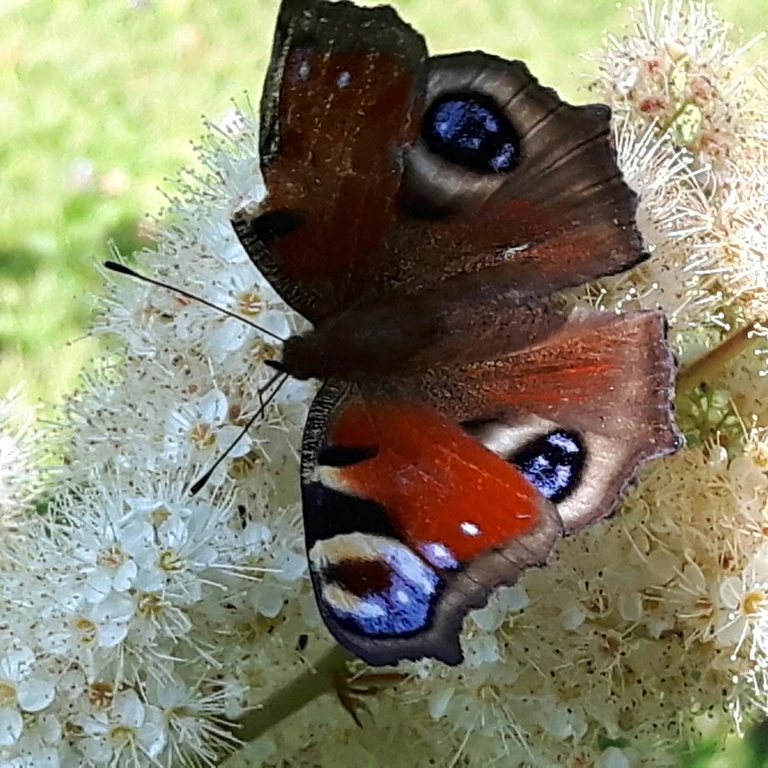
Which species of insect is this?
Aglais io
